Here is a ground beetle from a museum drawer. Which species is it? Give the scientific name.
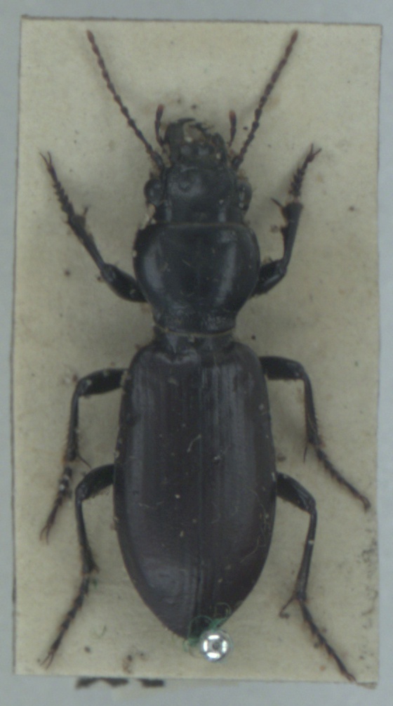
Broscus cephalotes
